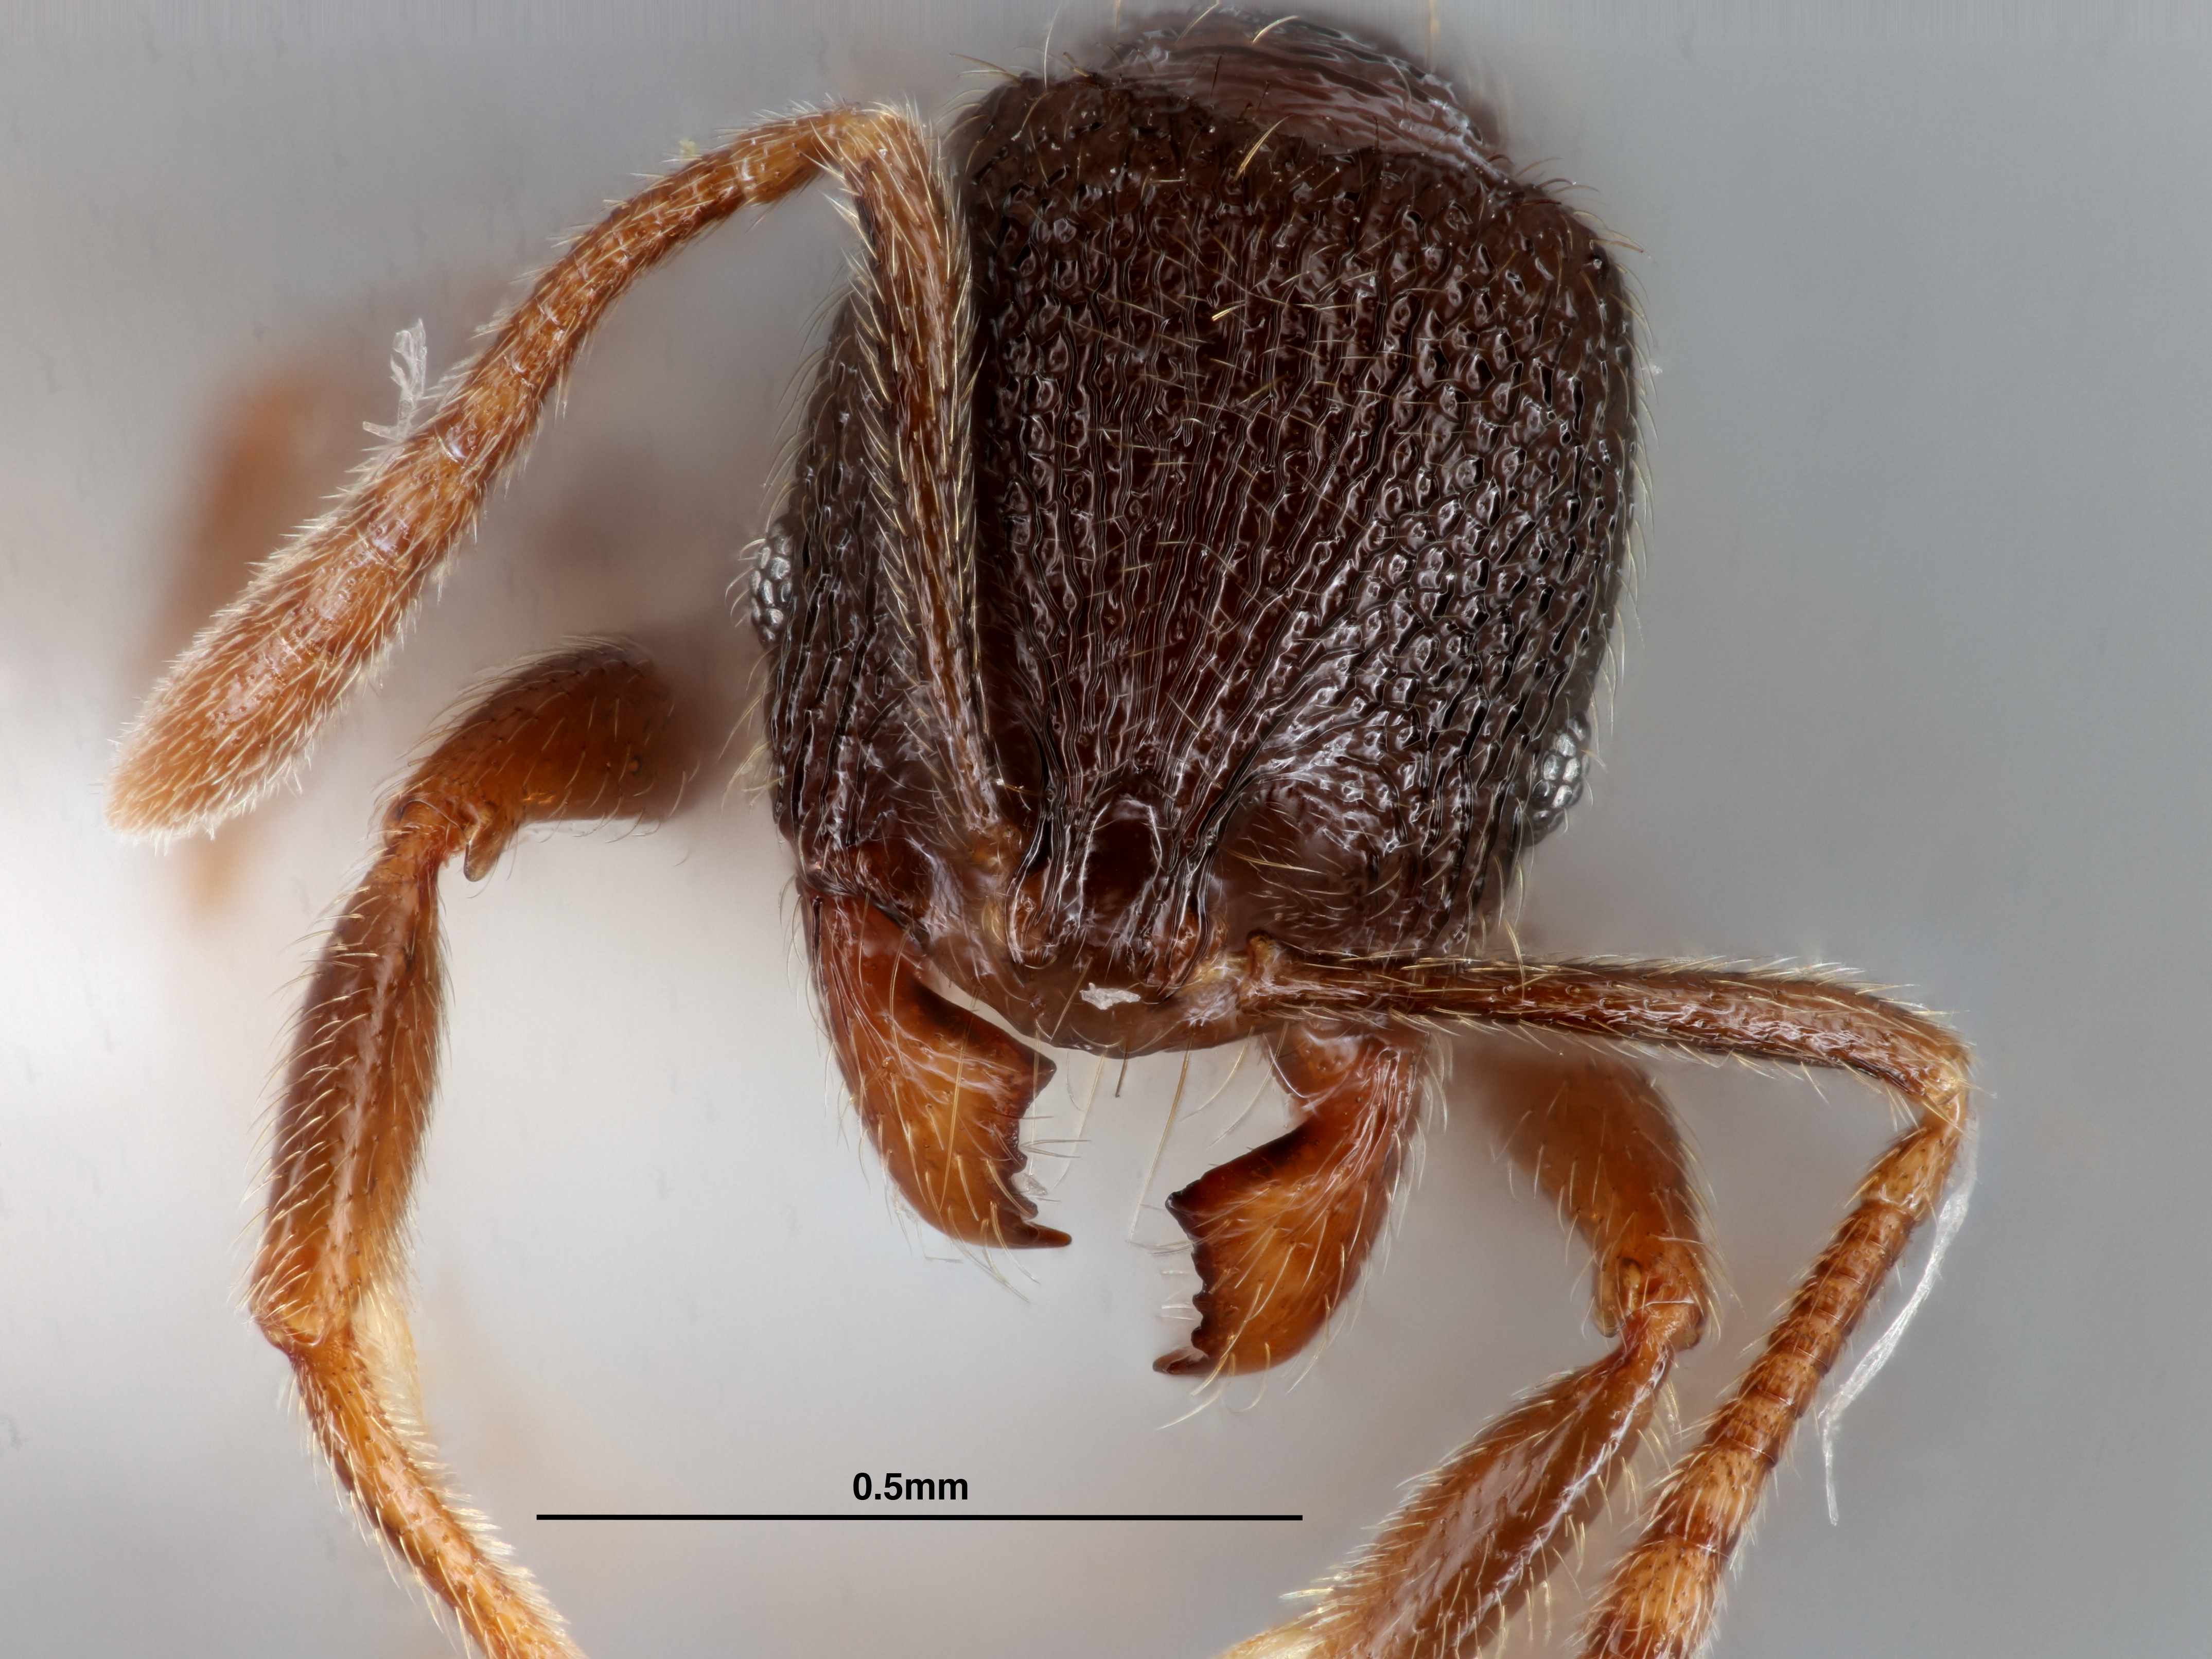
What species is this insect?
Stenamma ignotum
